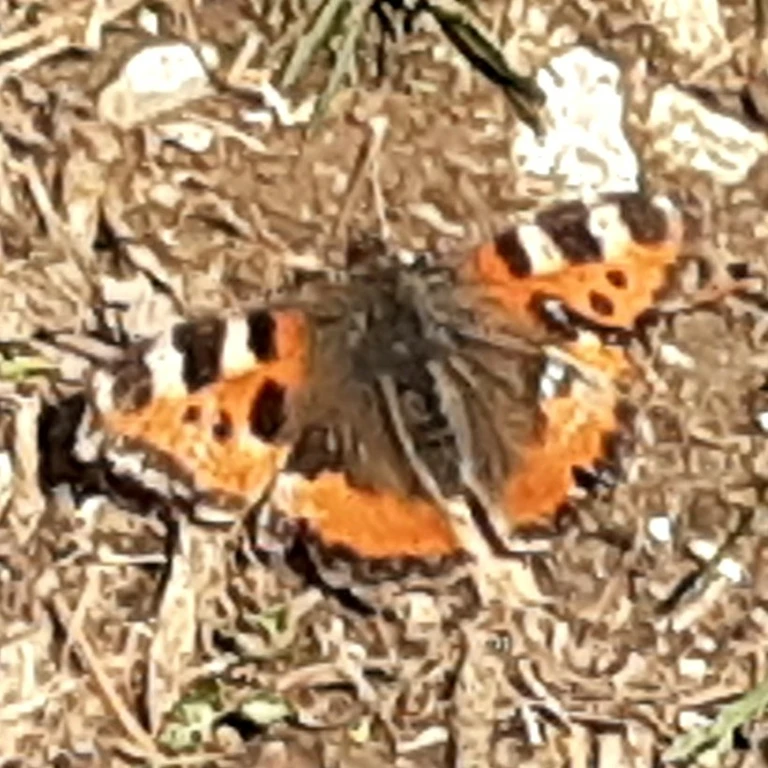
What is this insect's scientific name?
Aglais urticae
